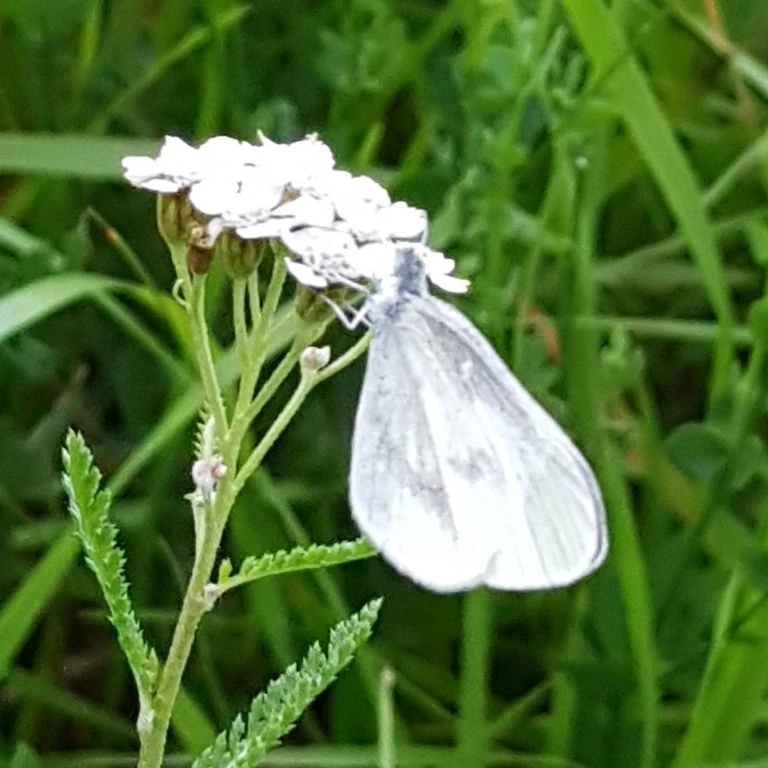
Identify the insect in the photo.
Leptidea sinapis/juvernica
